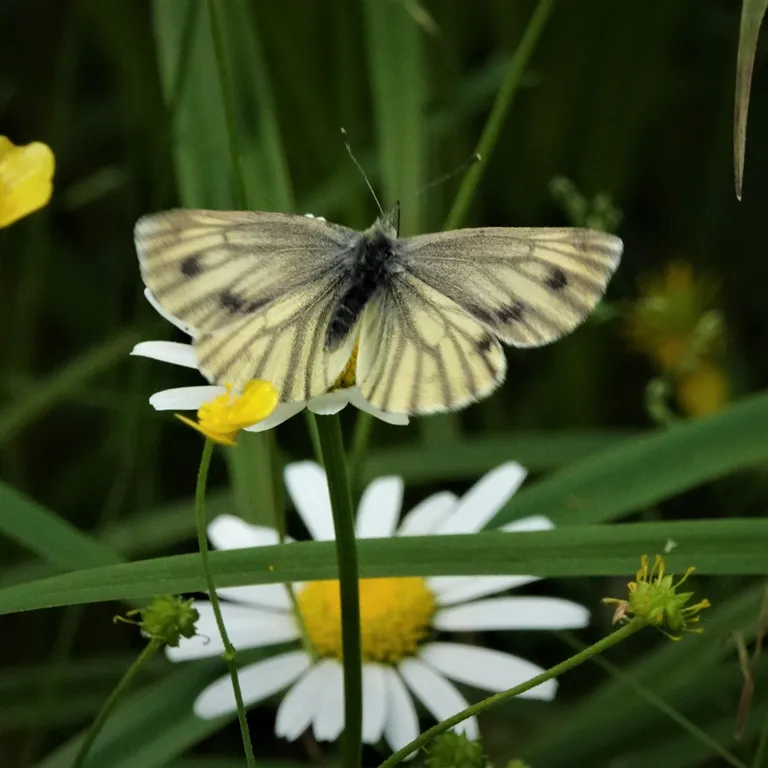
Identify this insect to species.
Pieris bryoniae
